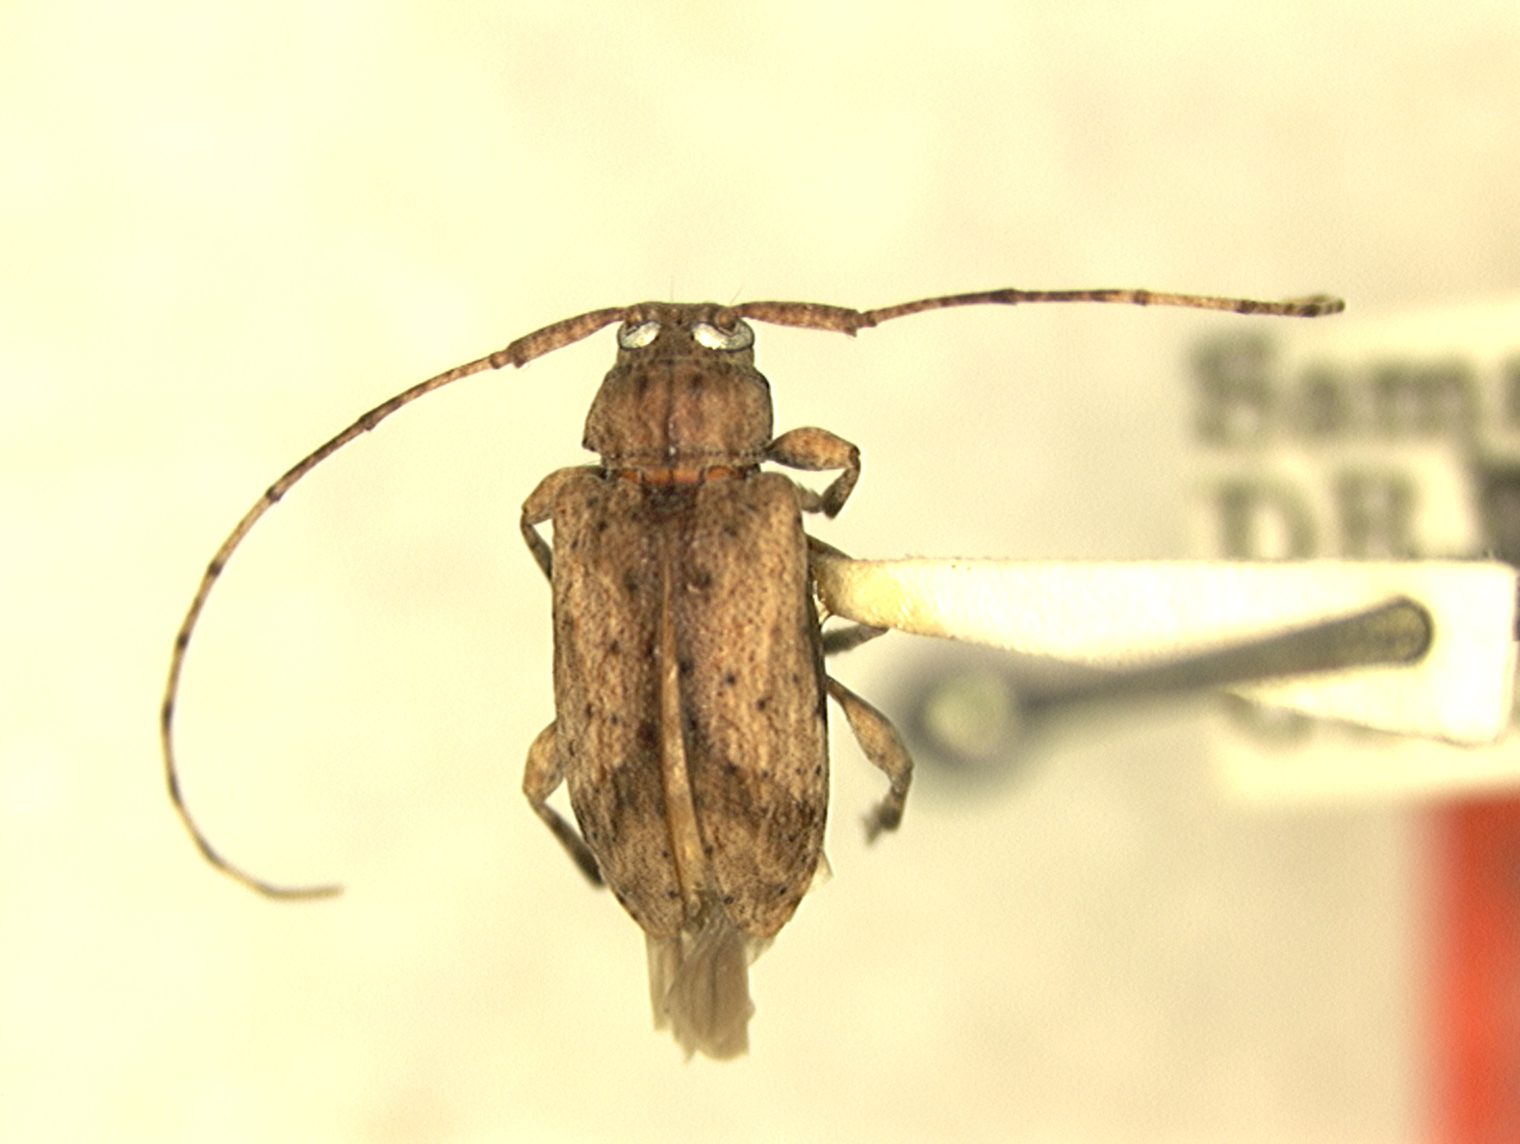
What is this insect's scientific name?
Styloleptus infuscatus (also Leiopus infuscatus)
